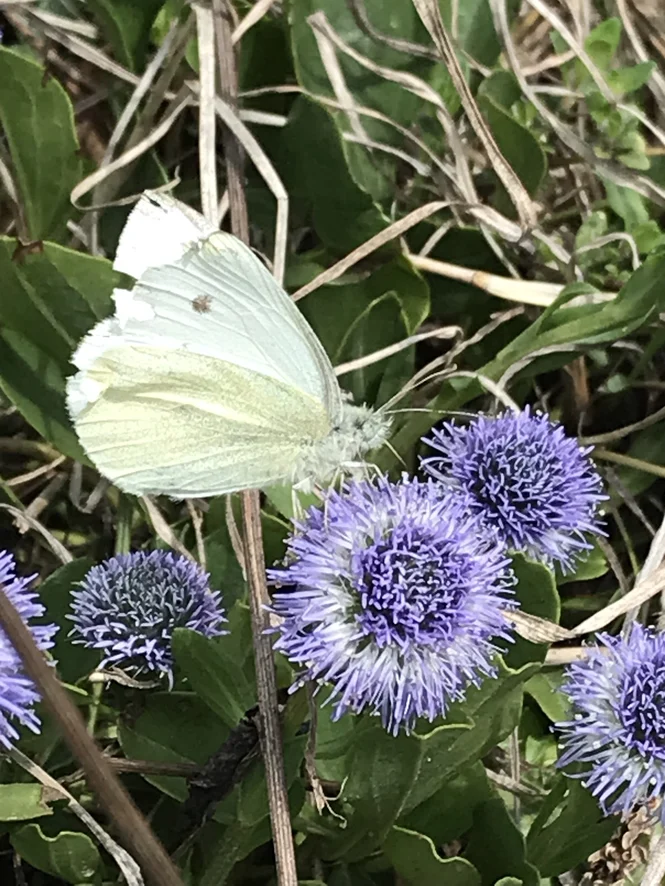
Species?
Pieris rapae
